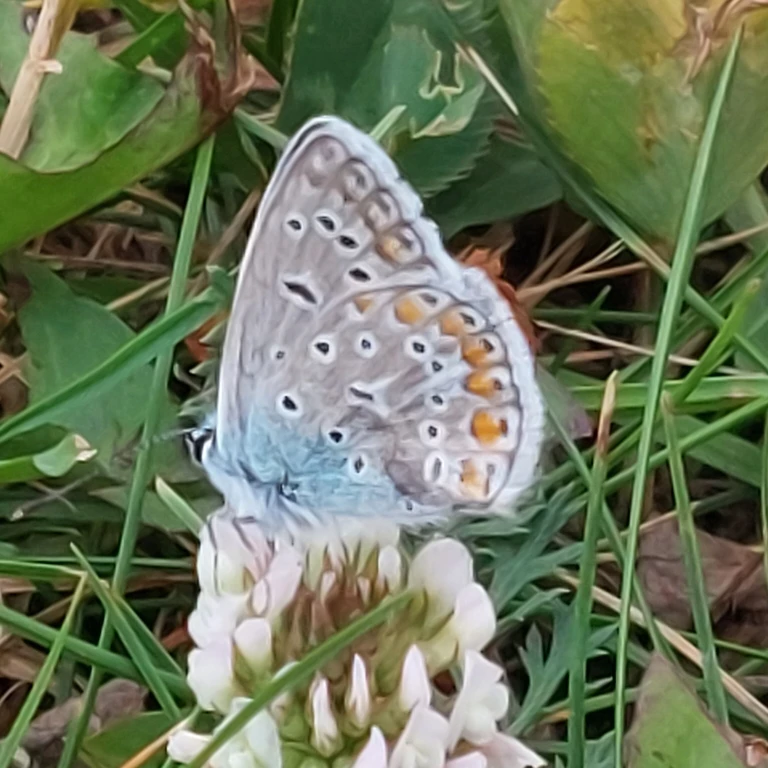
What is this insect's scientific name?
Polyommatus icarus
